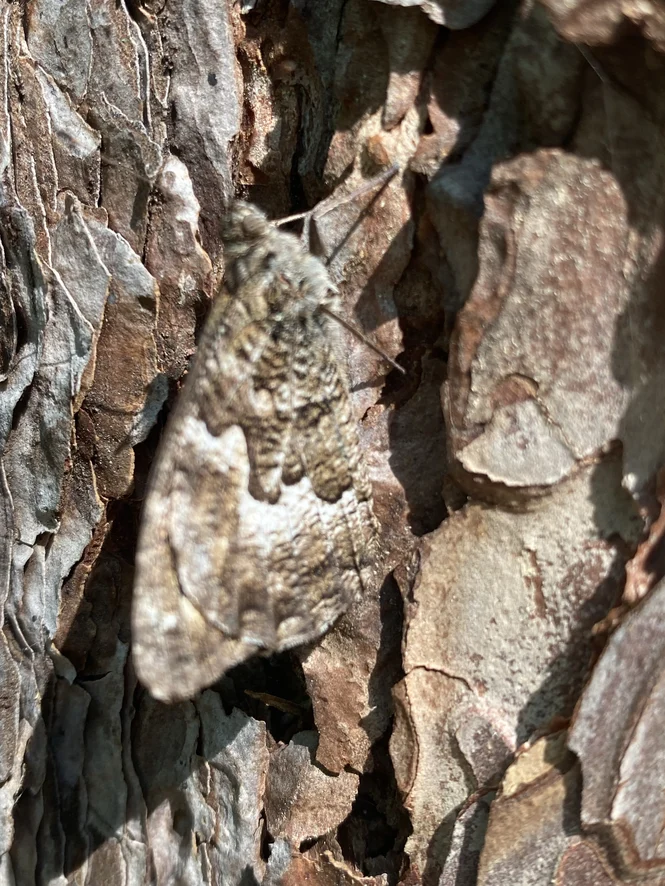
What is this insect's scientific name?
Hipparchia semele
